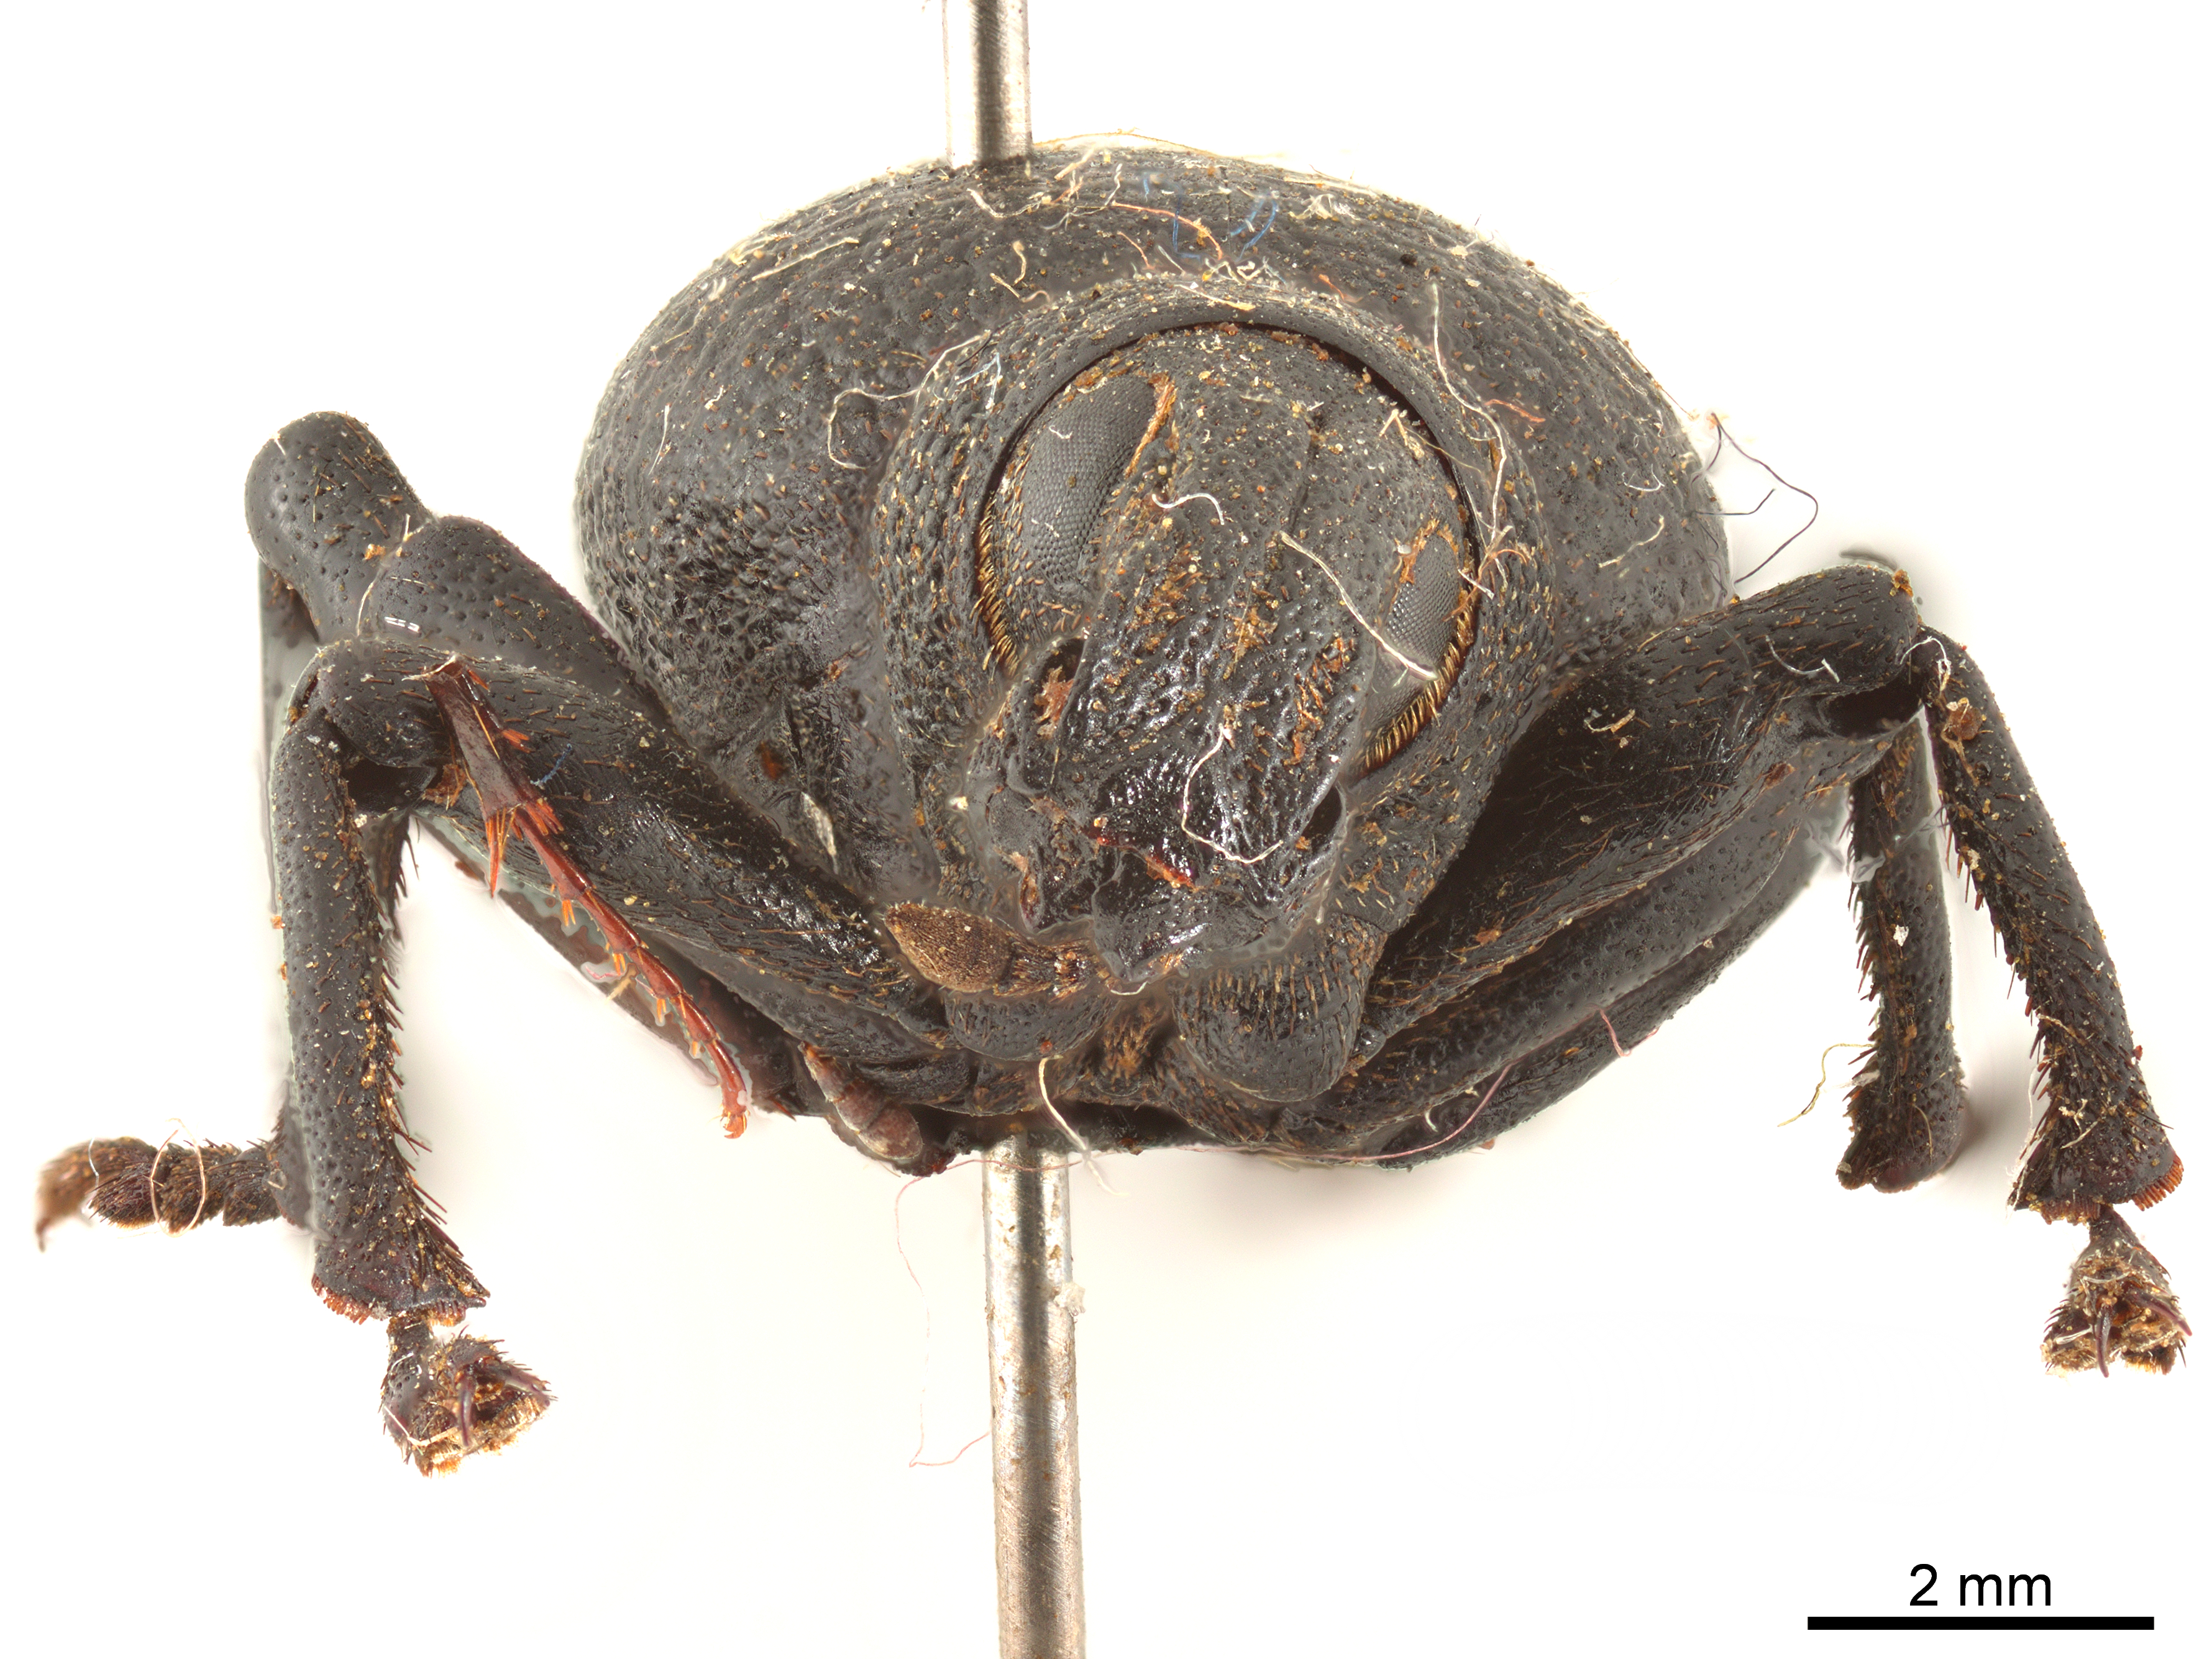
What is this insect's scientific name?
Triglyphulus ater
